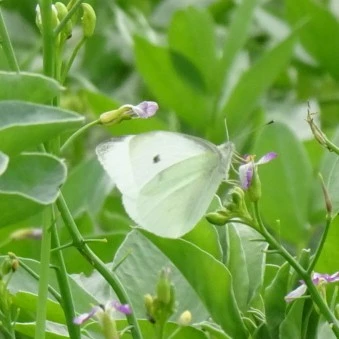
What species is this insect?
Pieris rapae
